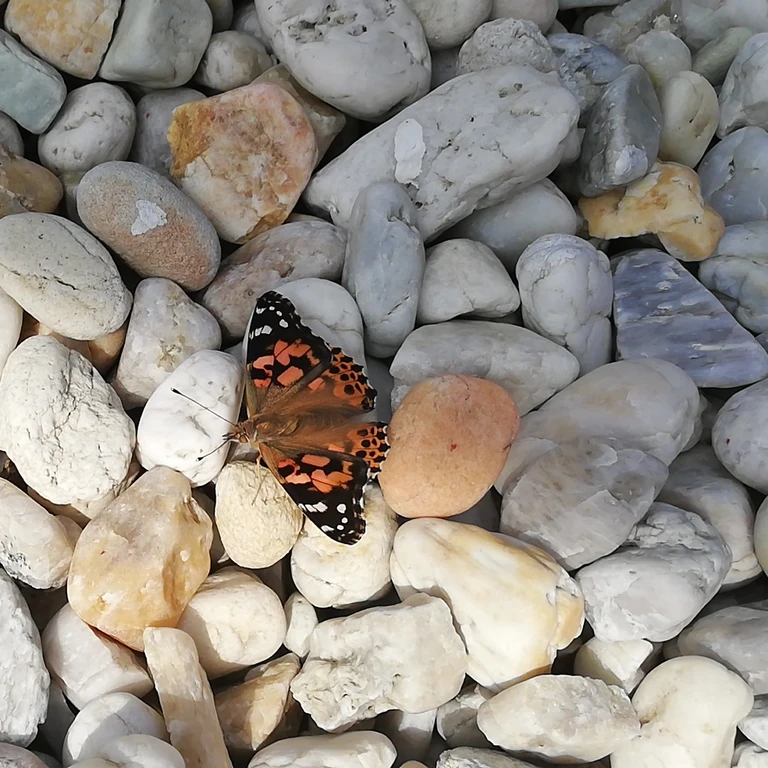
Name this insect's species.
Vanessa cardui
